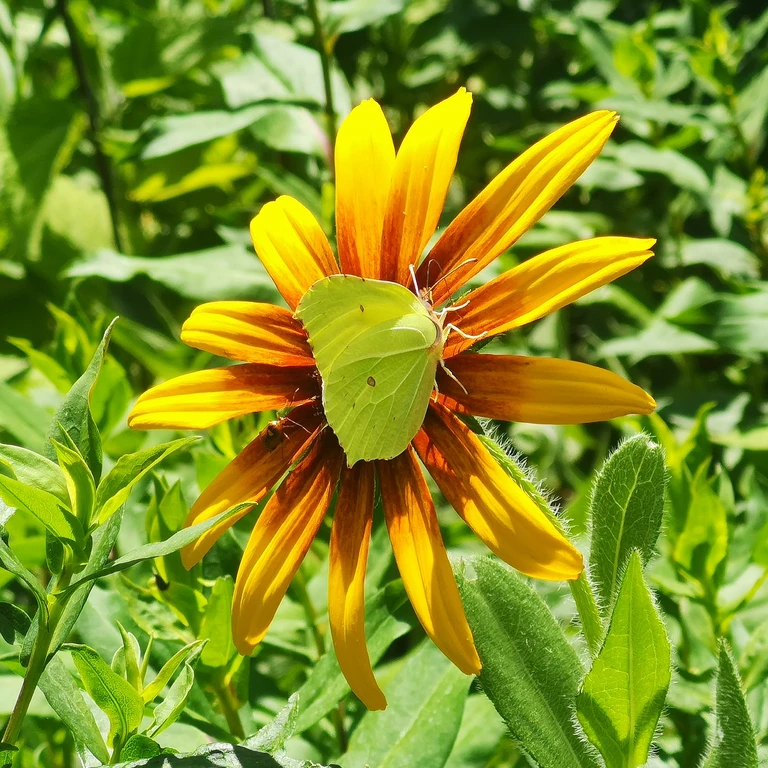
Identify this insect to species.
Gonepteryx rhamni
